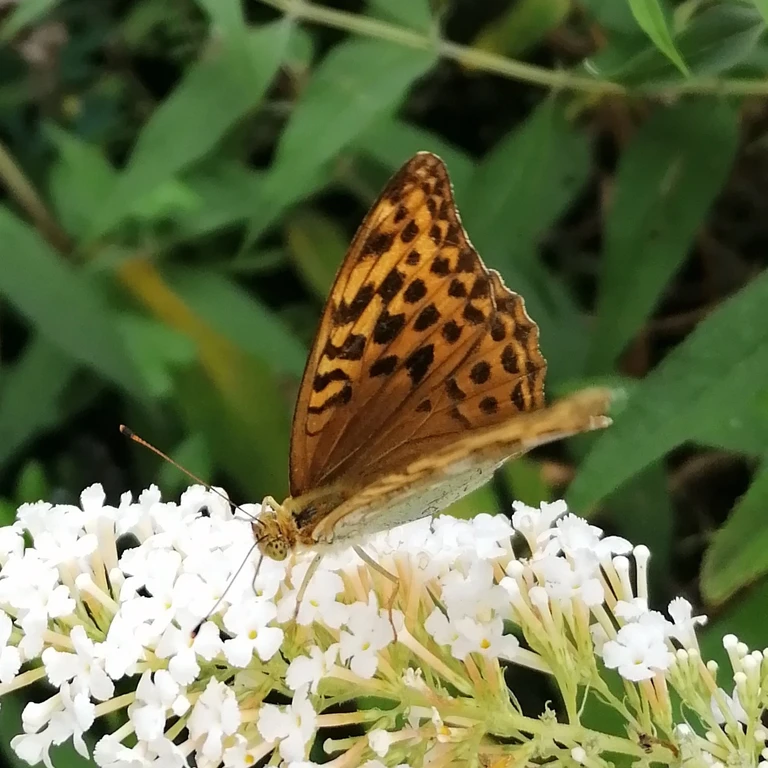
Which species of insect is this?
Argynnis paphia
